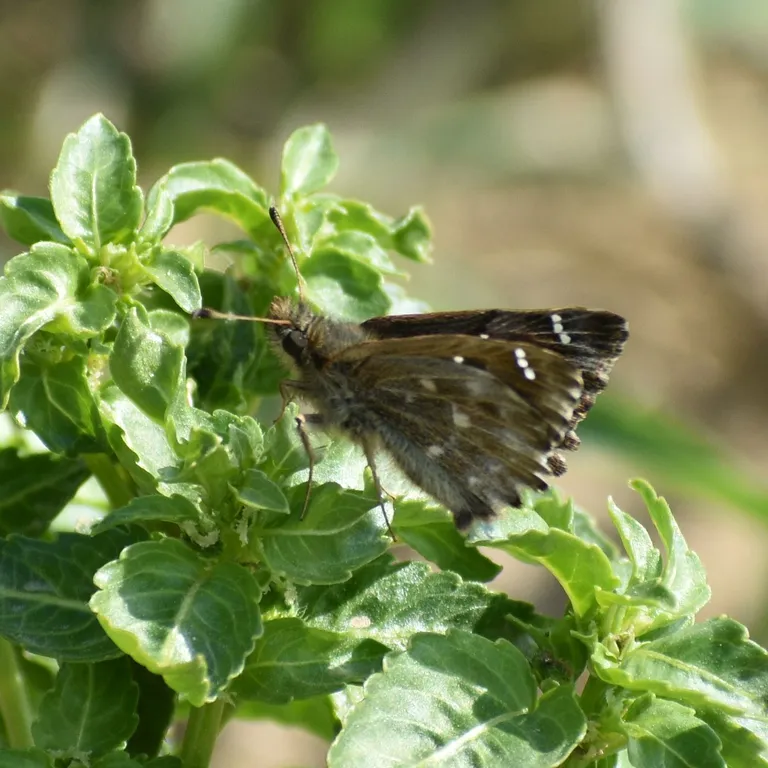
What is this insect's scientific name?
Carcharodus alceae
